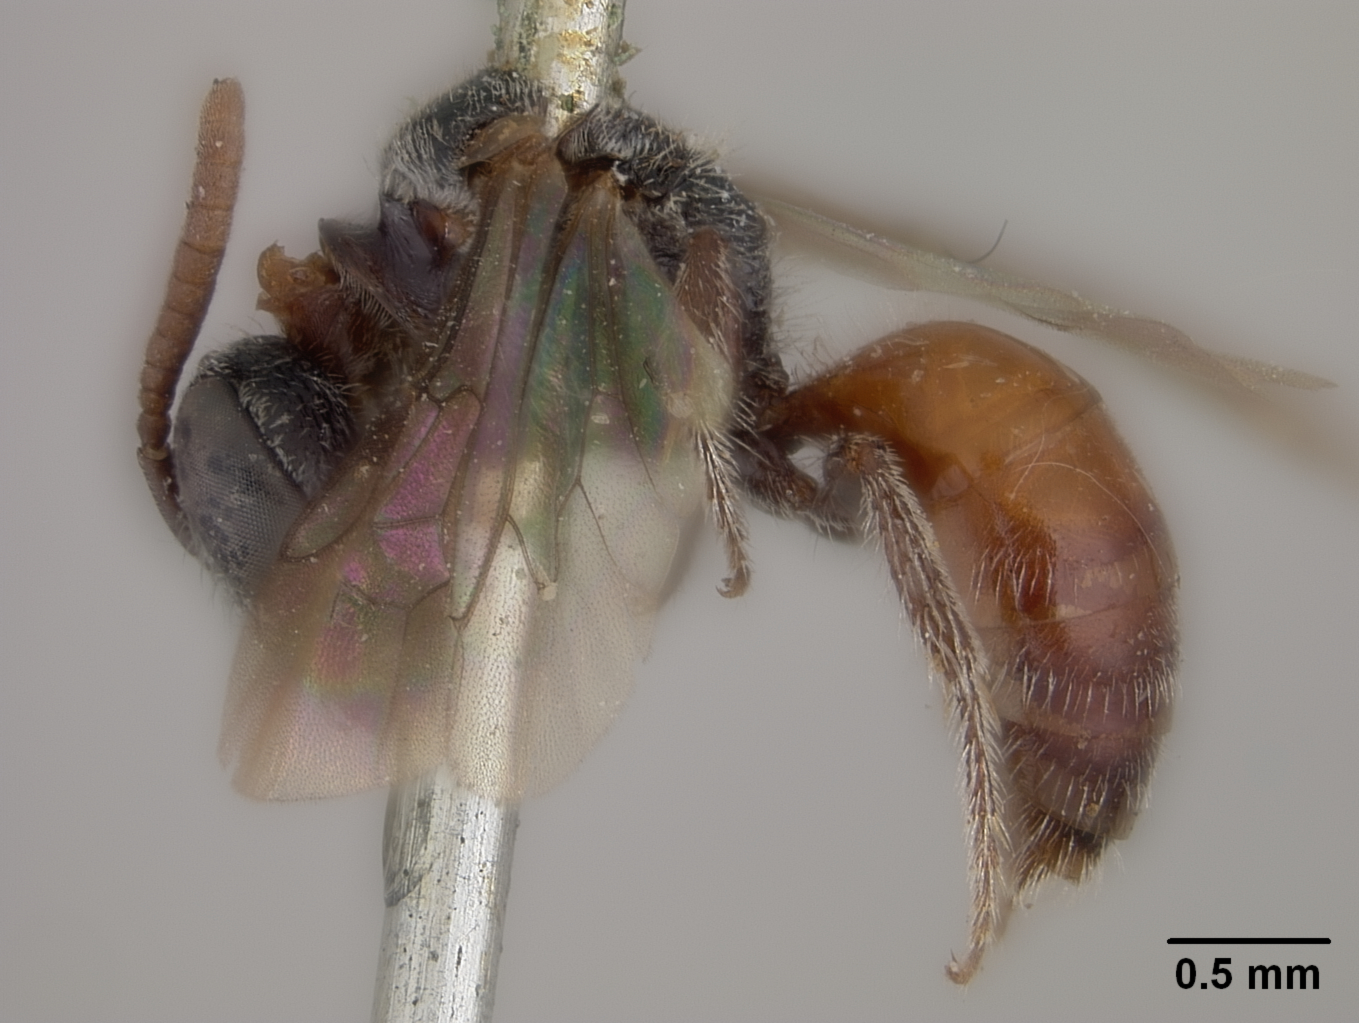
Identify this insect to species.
Sphecodes banksii
